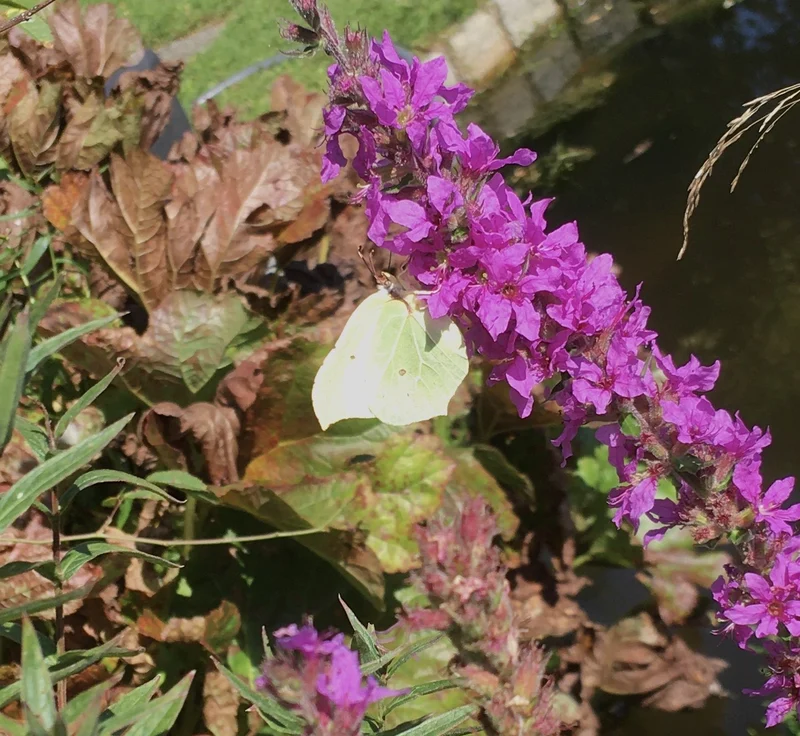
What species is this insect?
Gonepteryx rhamni
